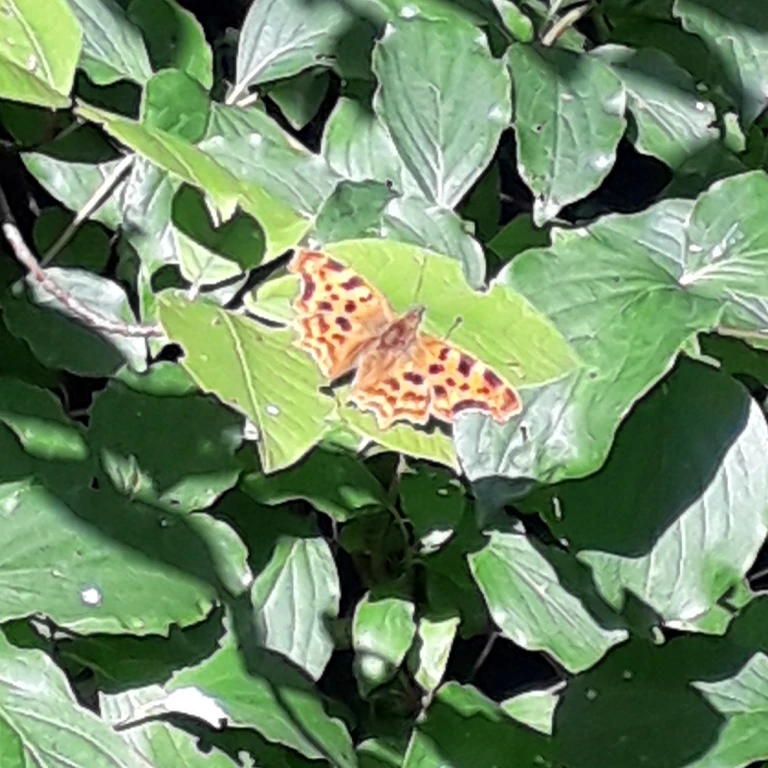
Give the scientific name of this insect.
Polygonia c-album
